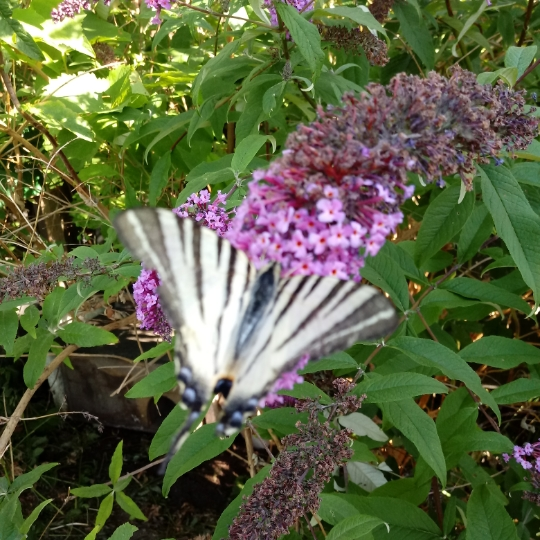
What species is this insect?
Iphiclides podalirius
